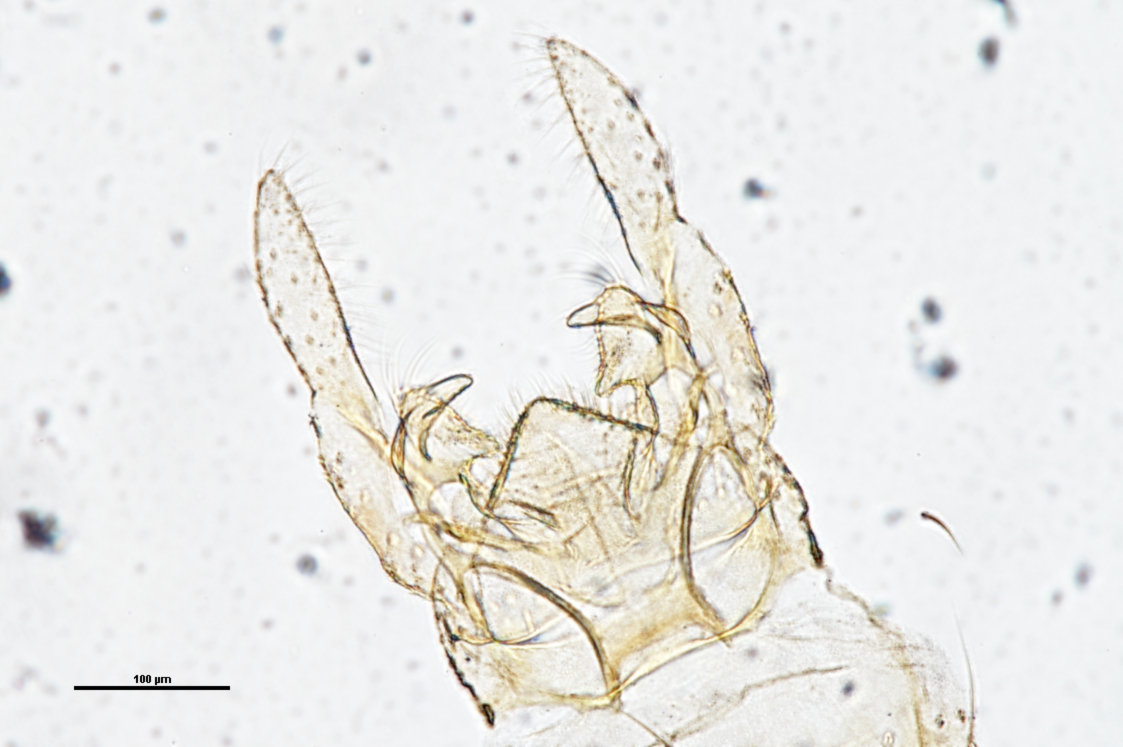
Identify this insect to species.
Pseudochironomus chen
